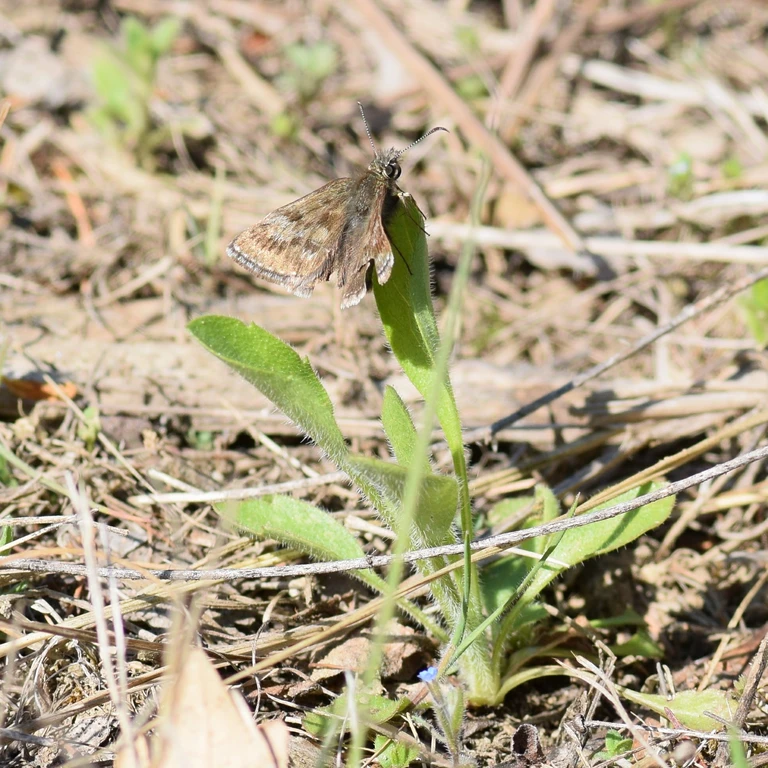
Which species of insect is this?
Erynnis tages
